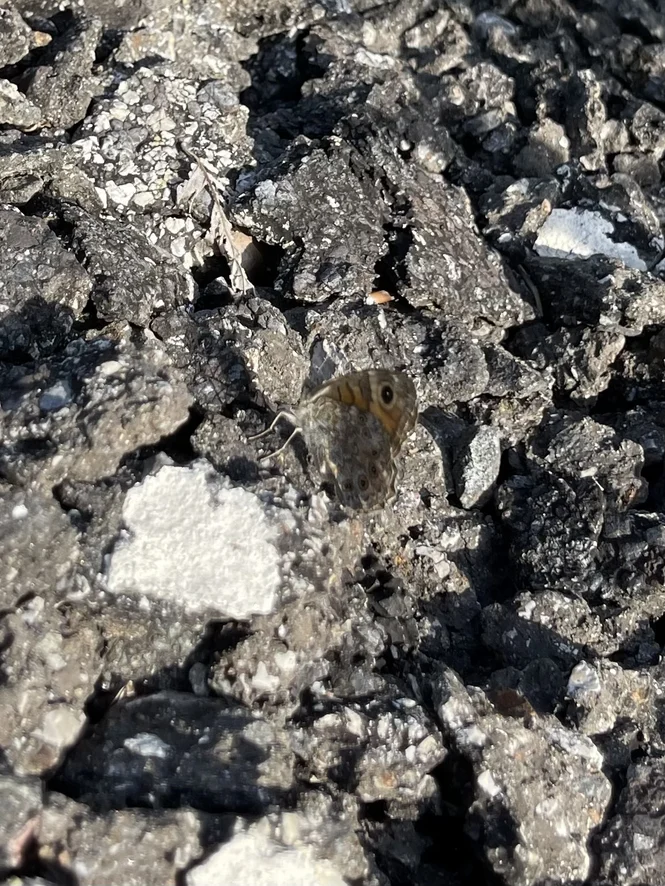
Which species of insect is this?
Lasiommata megera (also Pararge megera)
